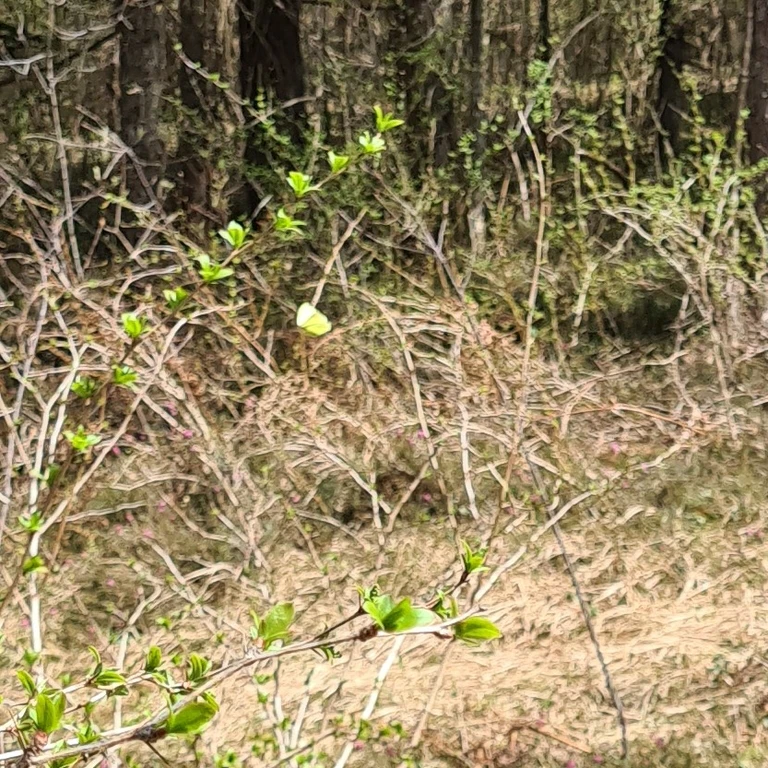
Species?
Gonepteryx rhamni
